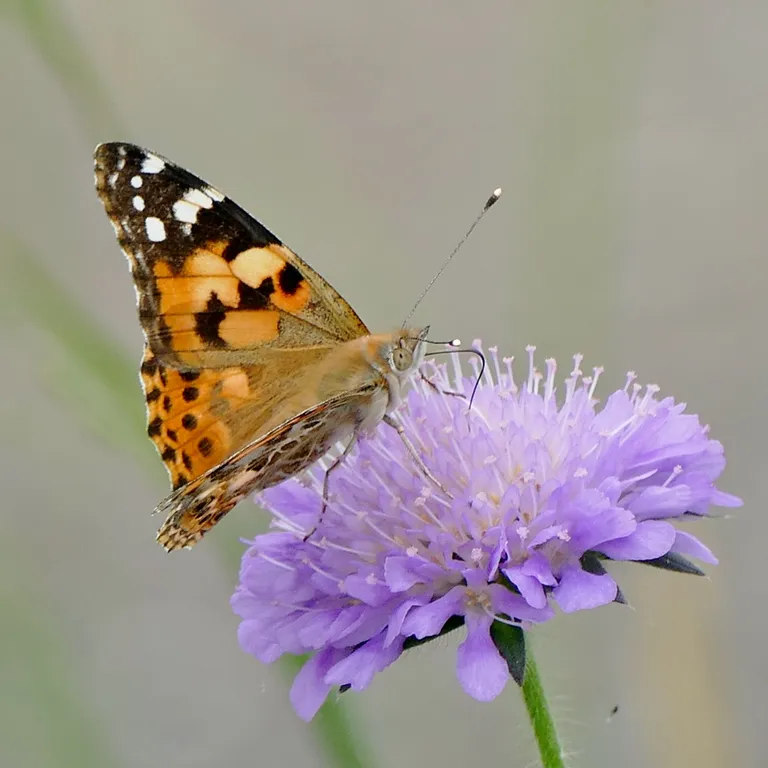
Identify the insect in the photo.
Vanessa cardui
